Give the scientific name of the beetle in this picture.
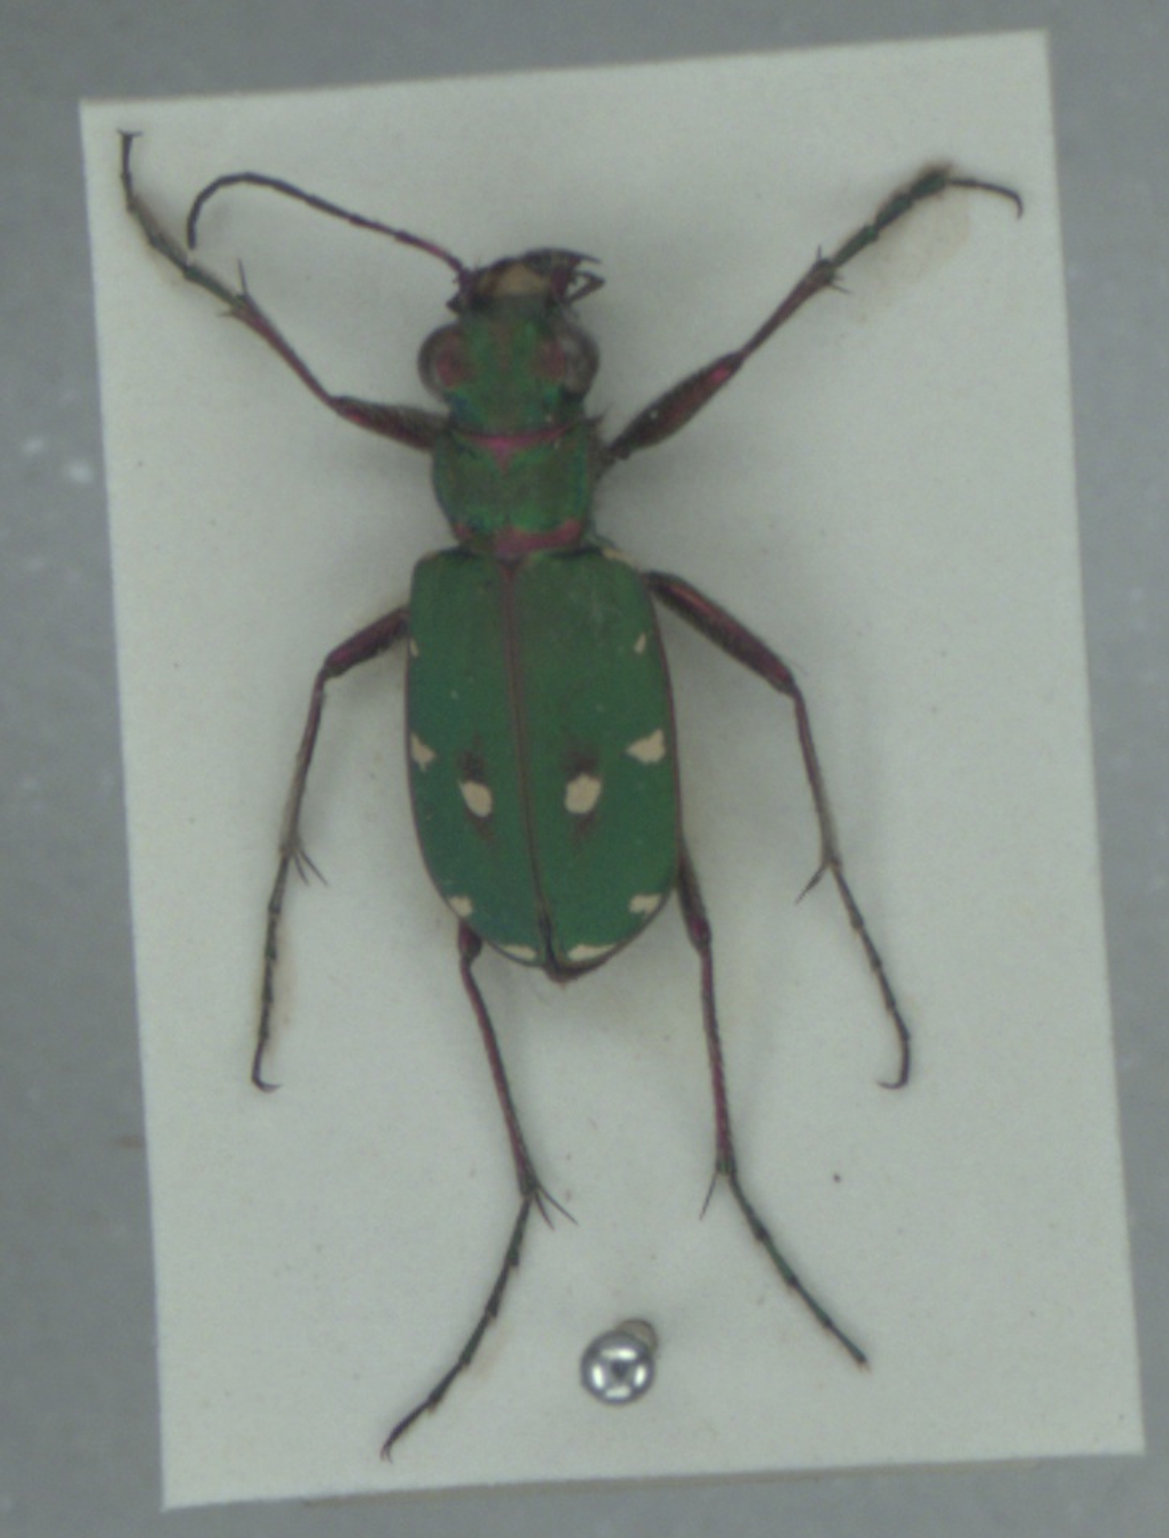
Cicindela campestris
